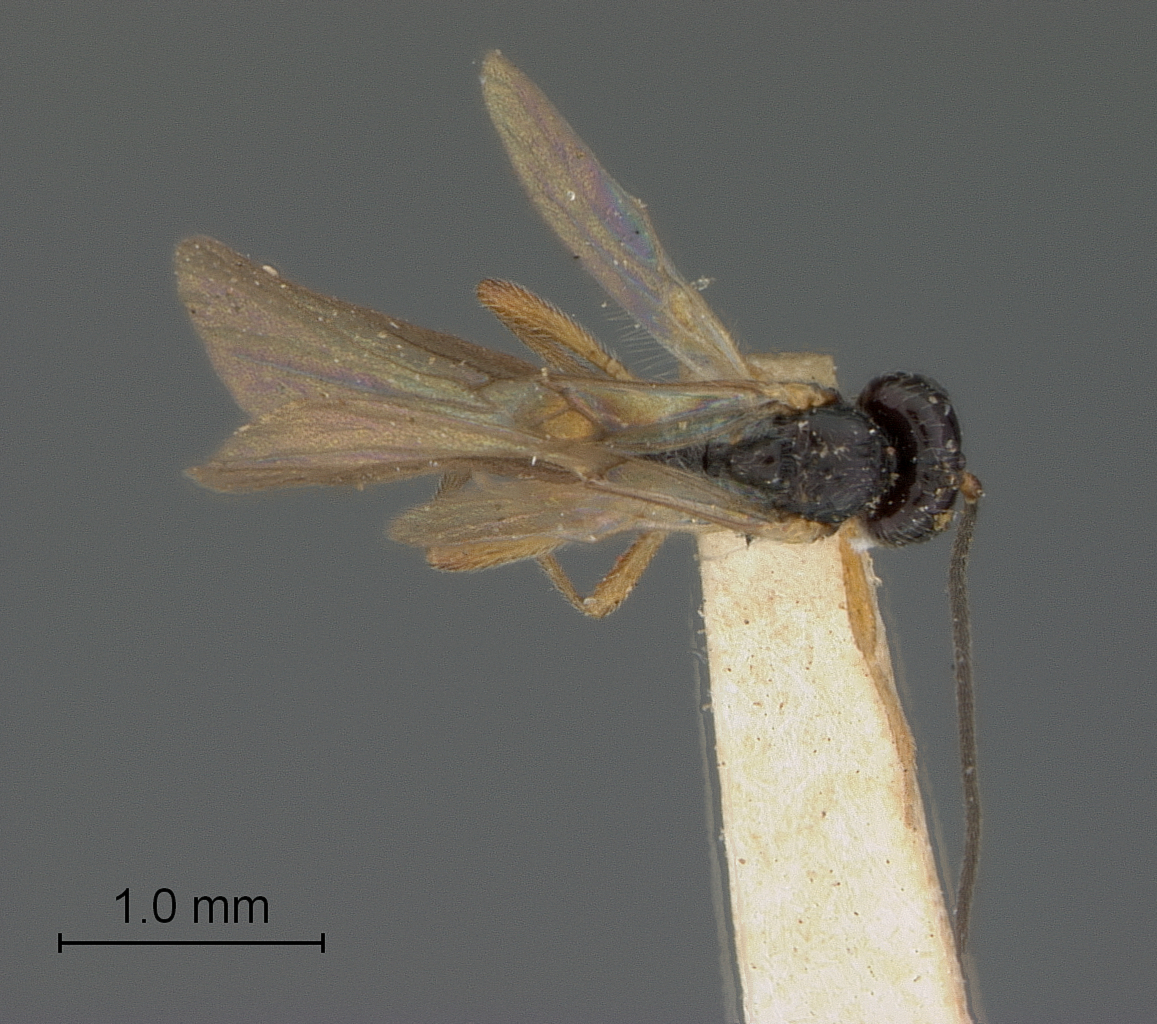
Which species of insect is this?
Dacnusa flavocincta
